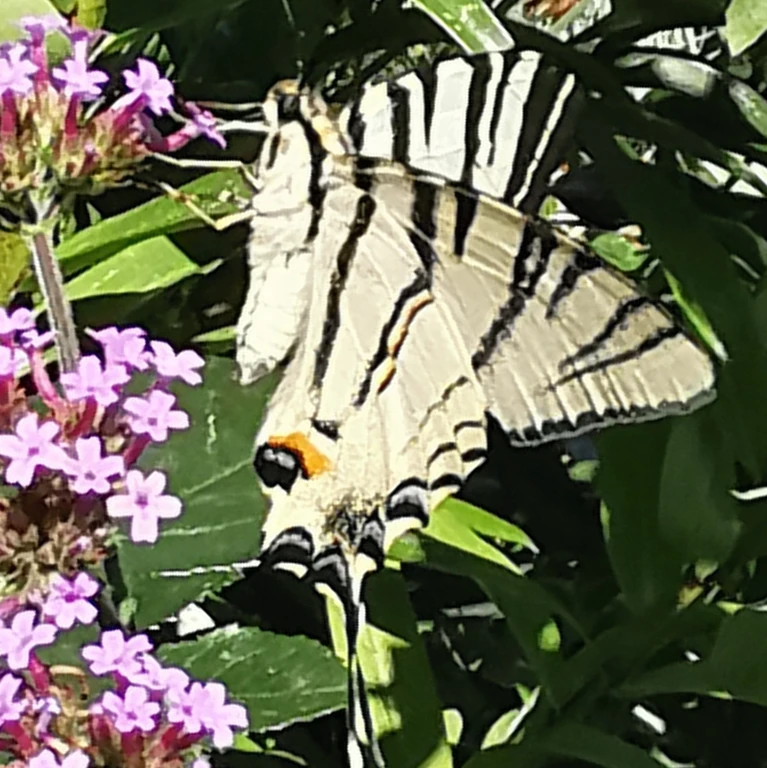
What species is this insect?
Iphiclides podalirius
